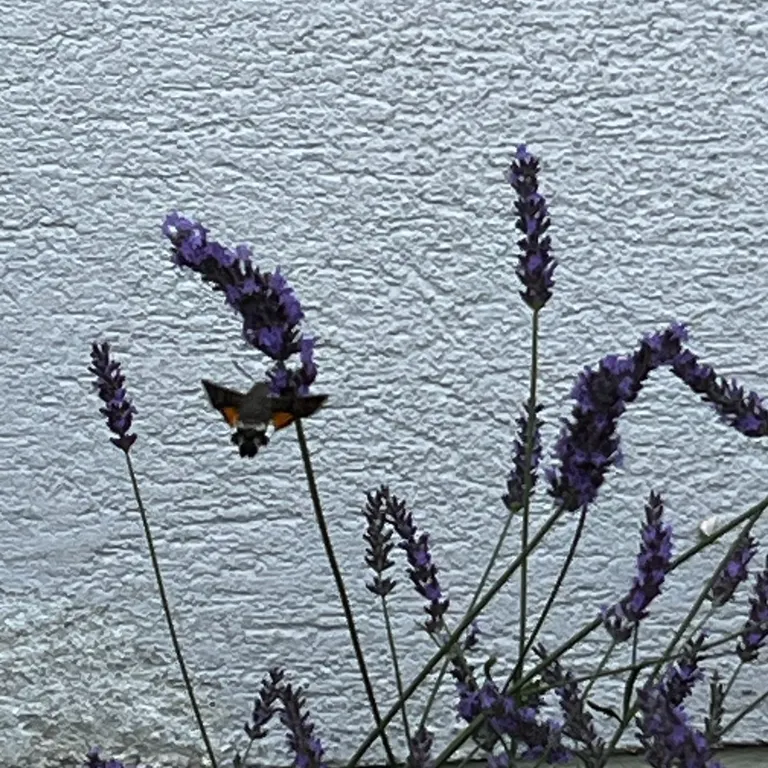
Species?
Macroglossum stellatarum
